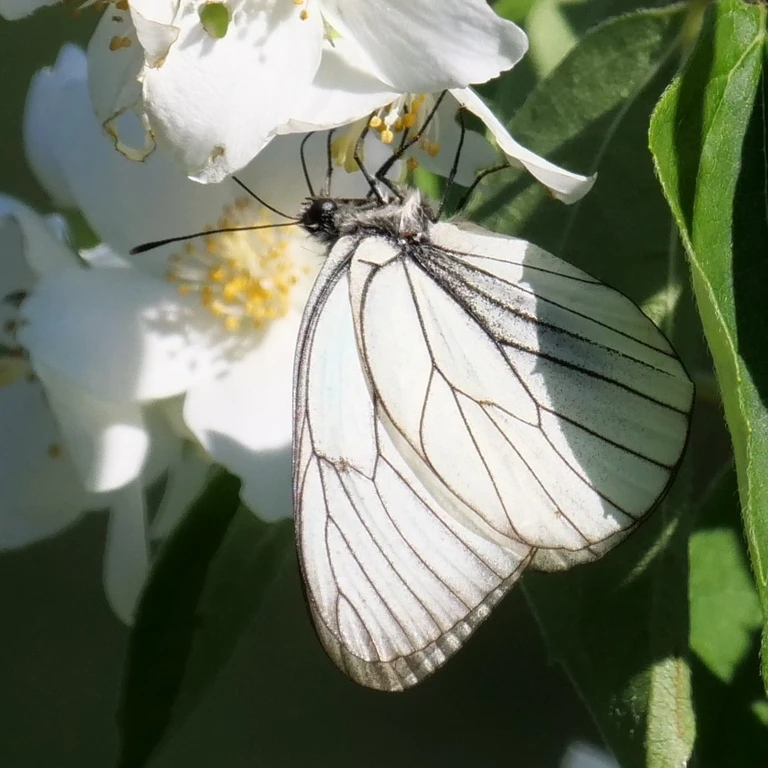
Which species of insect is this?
Aporia crataegi
